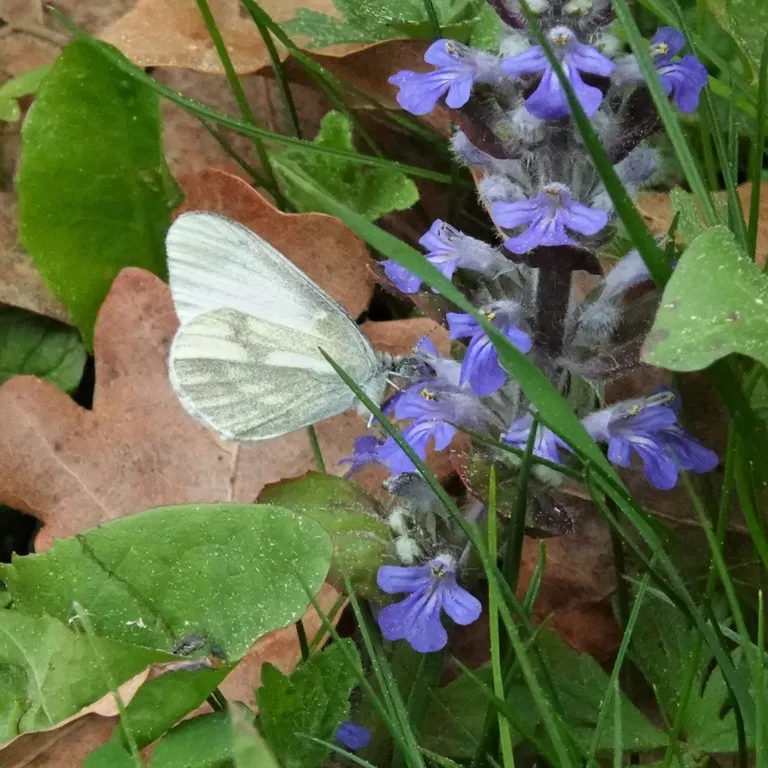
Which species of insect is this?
Leptidea sinapis/juvernica
